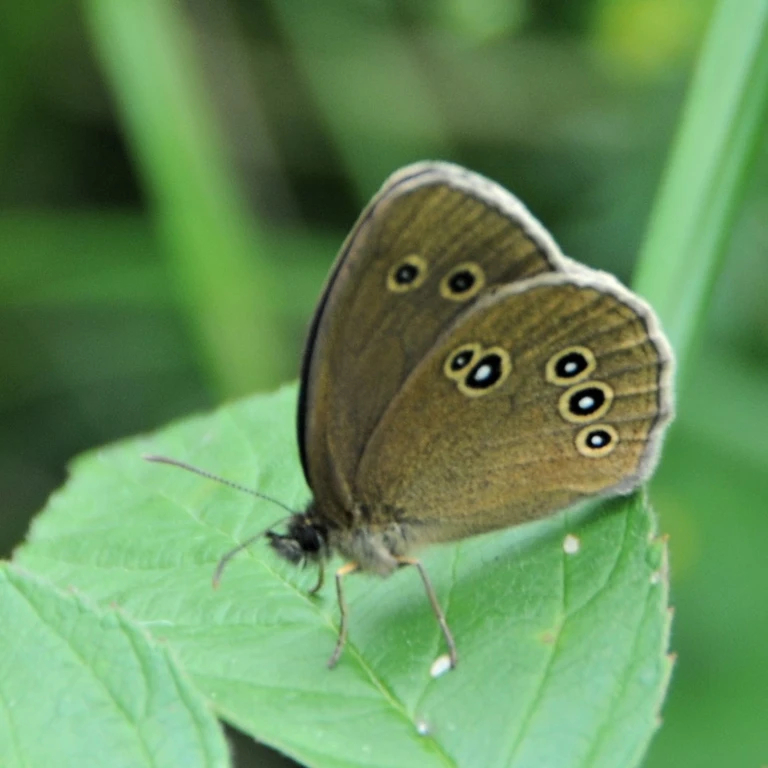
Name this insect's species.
Aphantopus hyperantus
